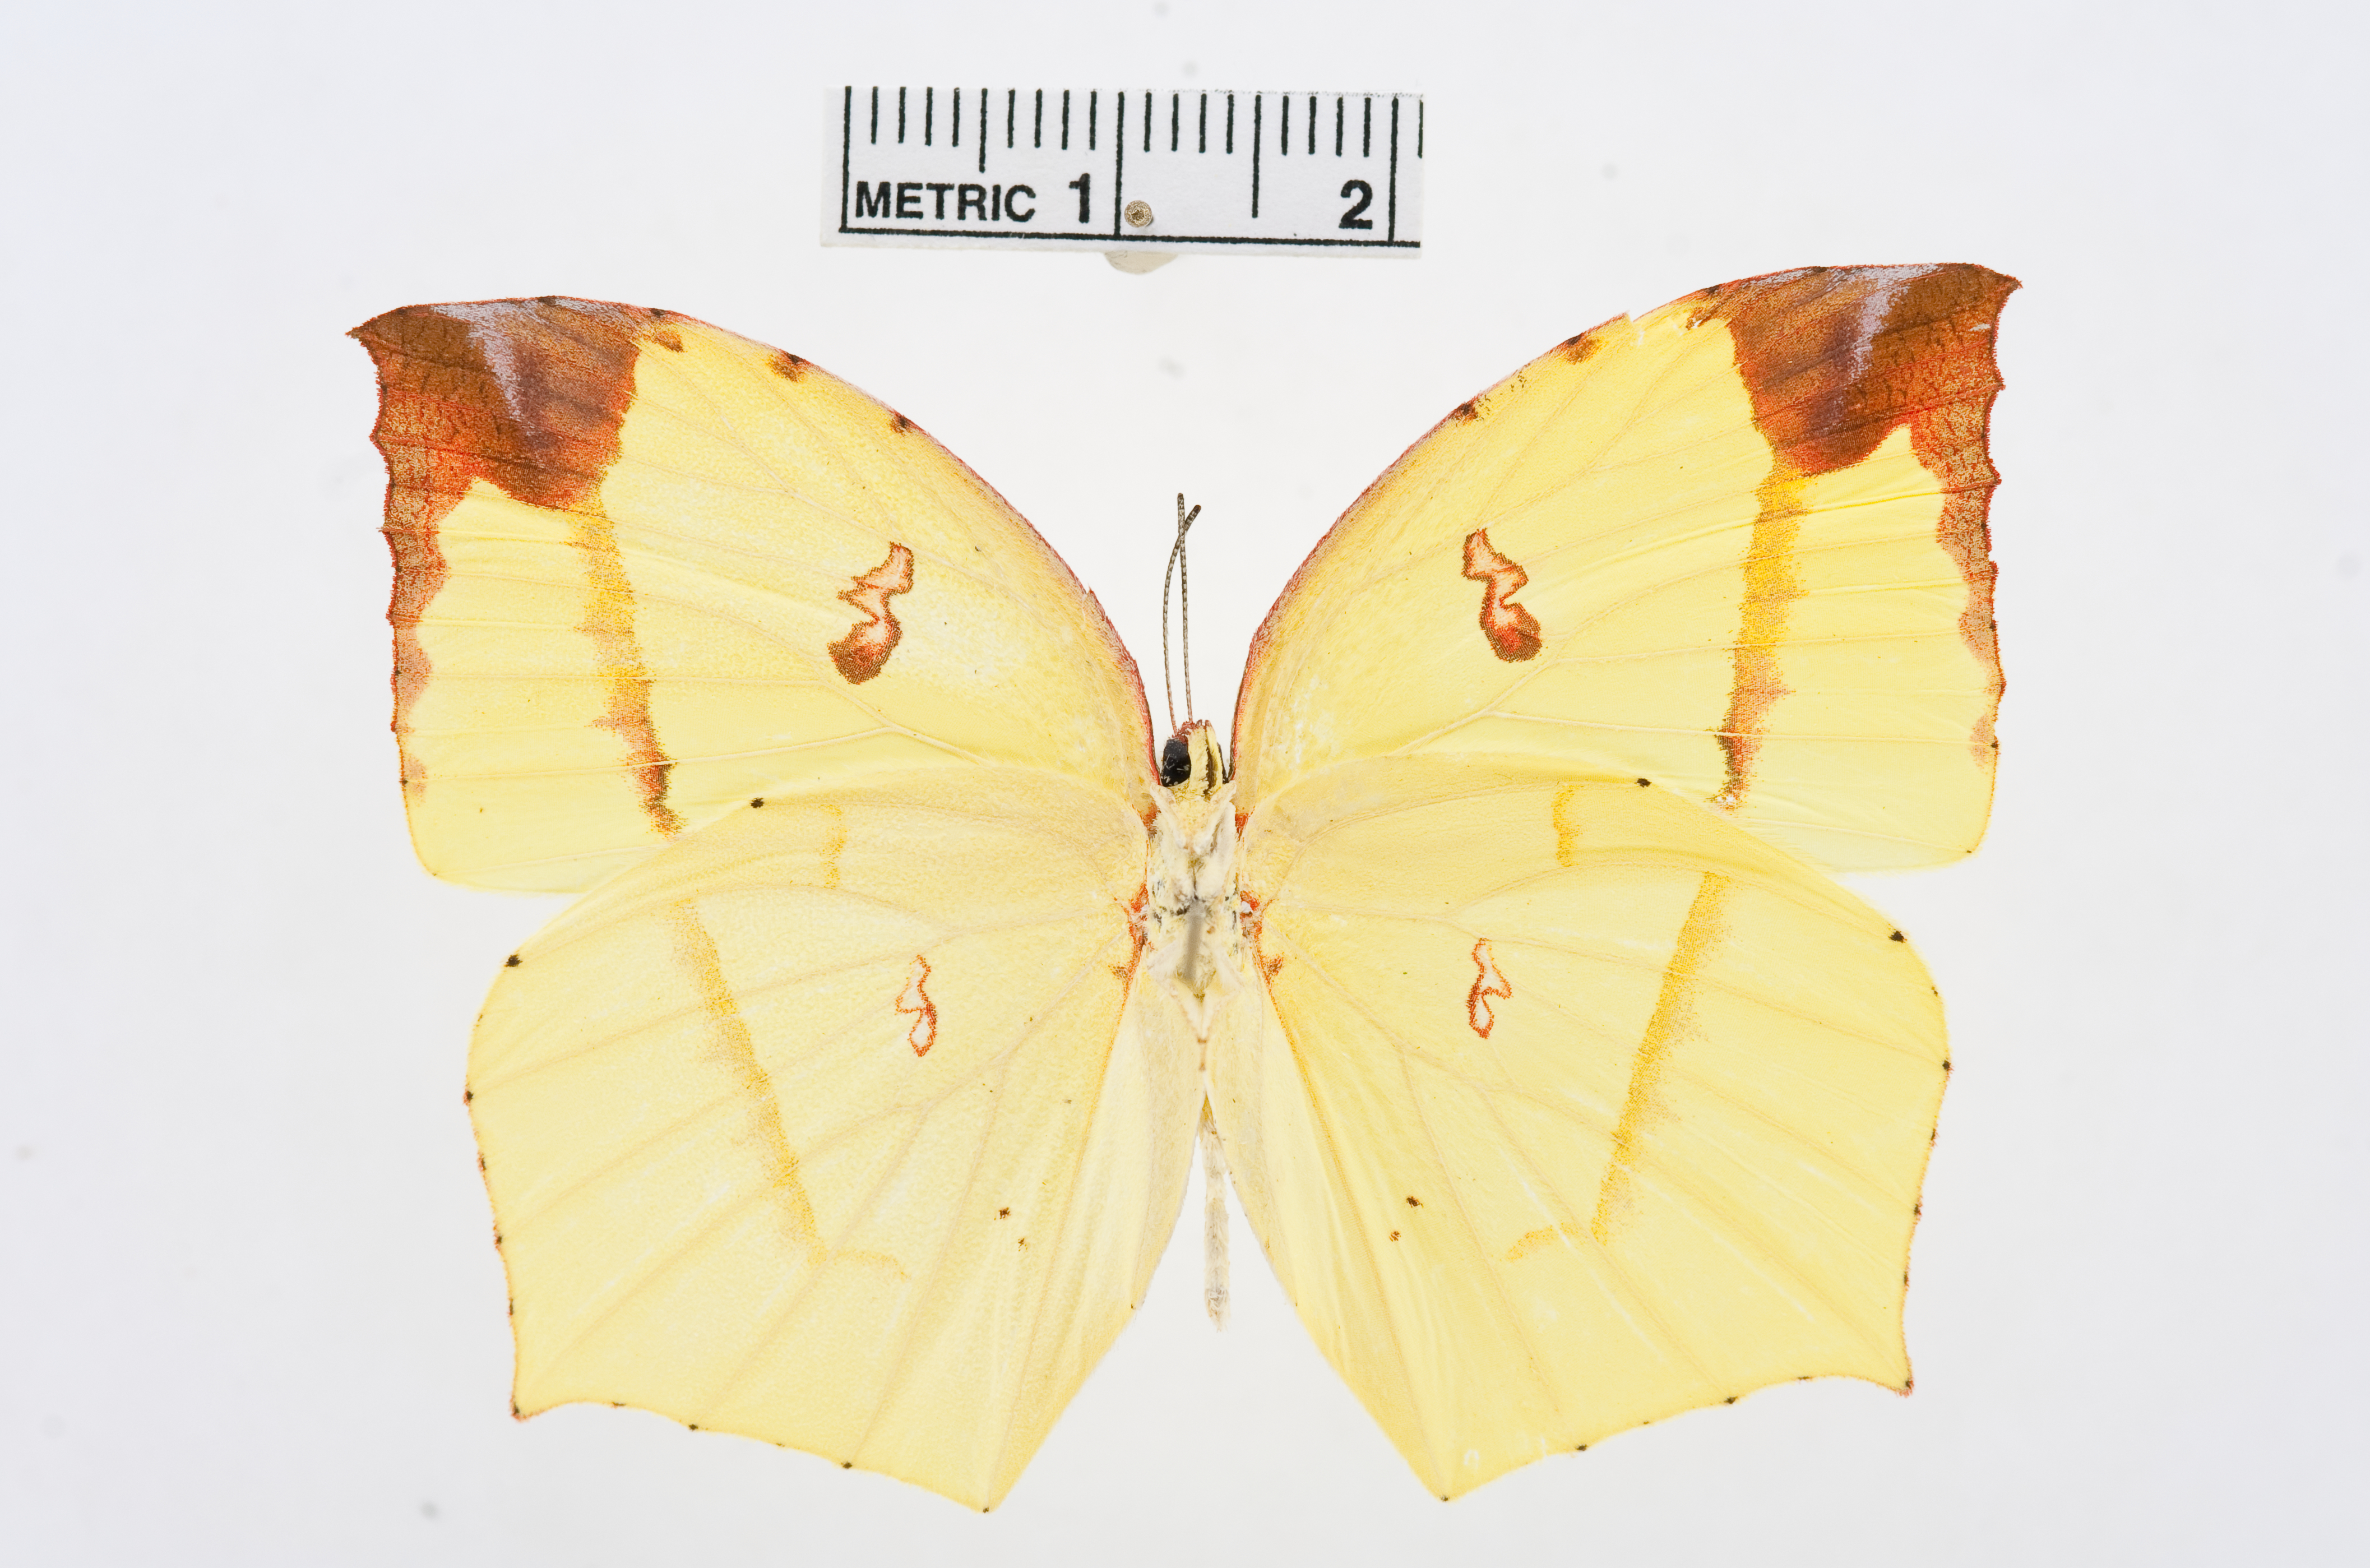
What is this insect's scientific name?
Dercas verhuelli
